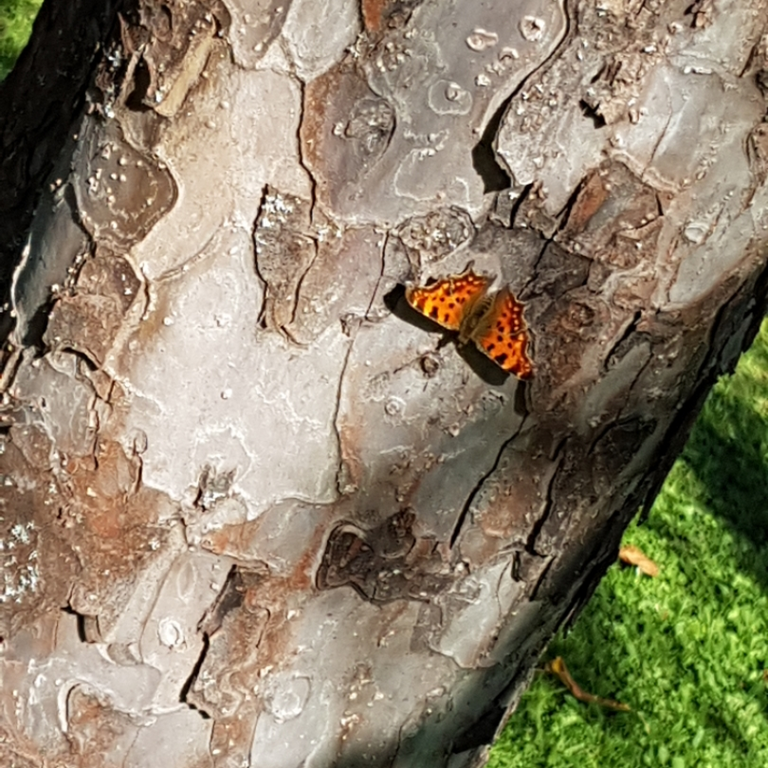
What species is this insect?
Polygonia c-album
